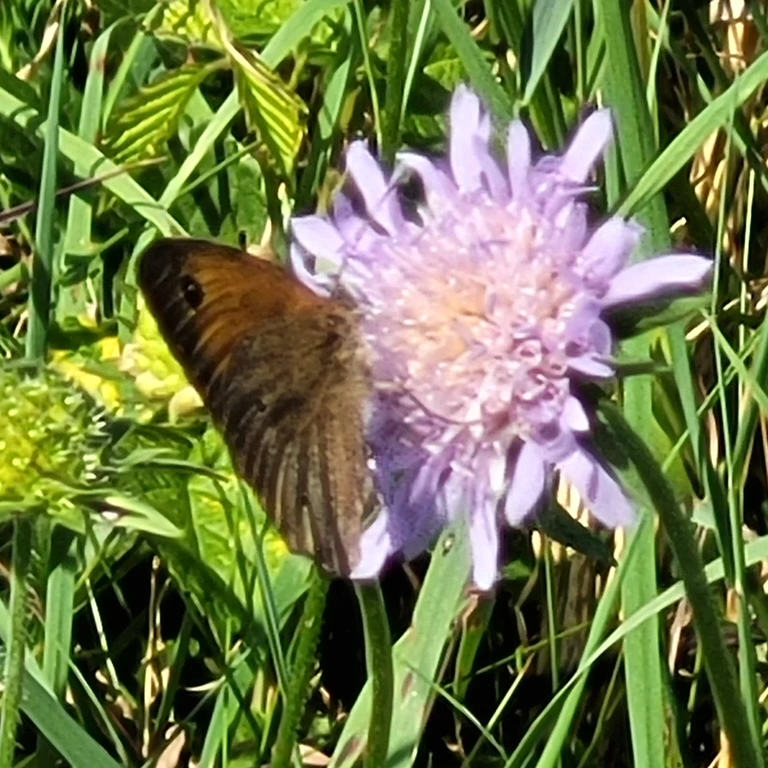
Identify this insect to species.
Maniola jurtina
